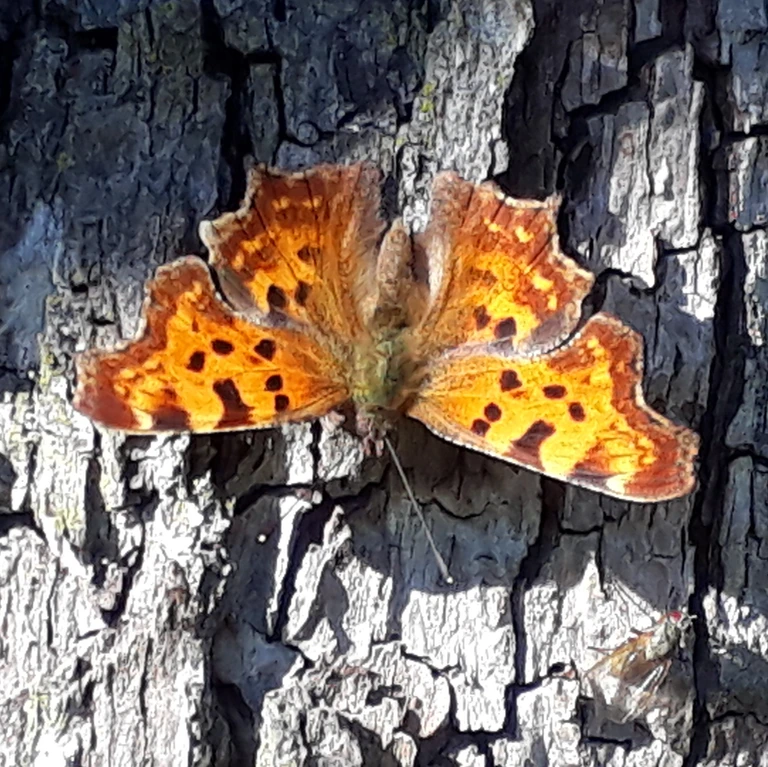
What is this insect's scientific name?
Polygonia c-album
